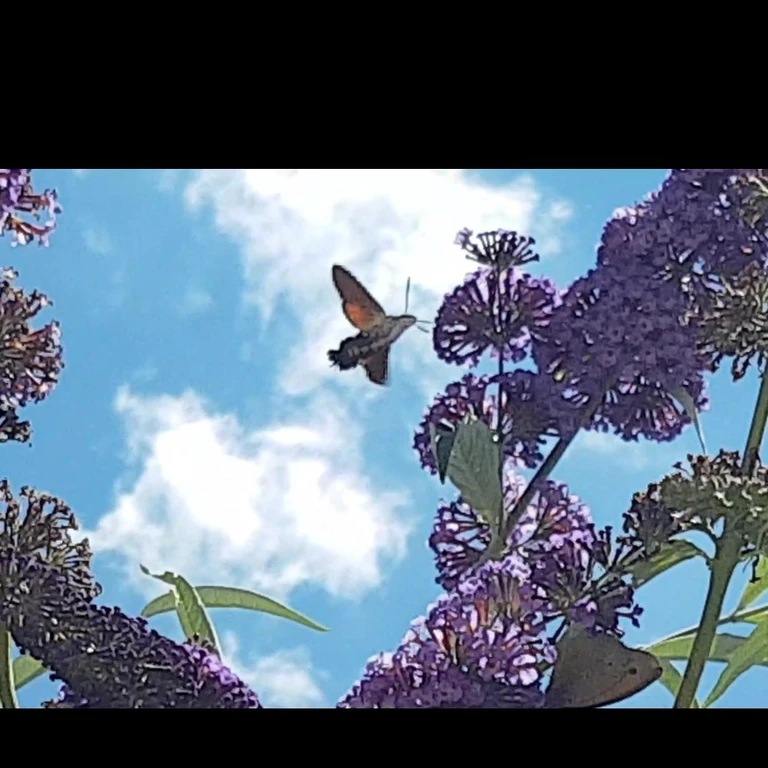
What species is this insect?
Macroglossum stellatarum
